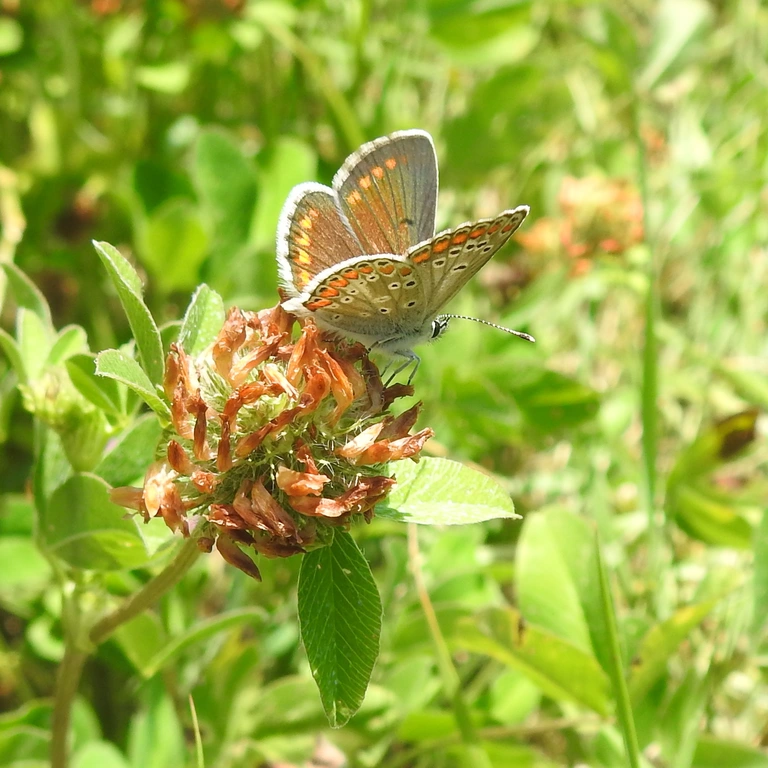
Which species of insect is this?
Aricia agestis/artaxerxes
